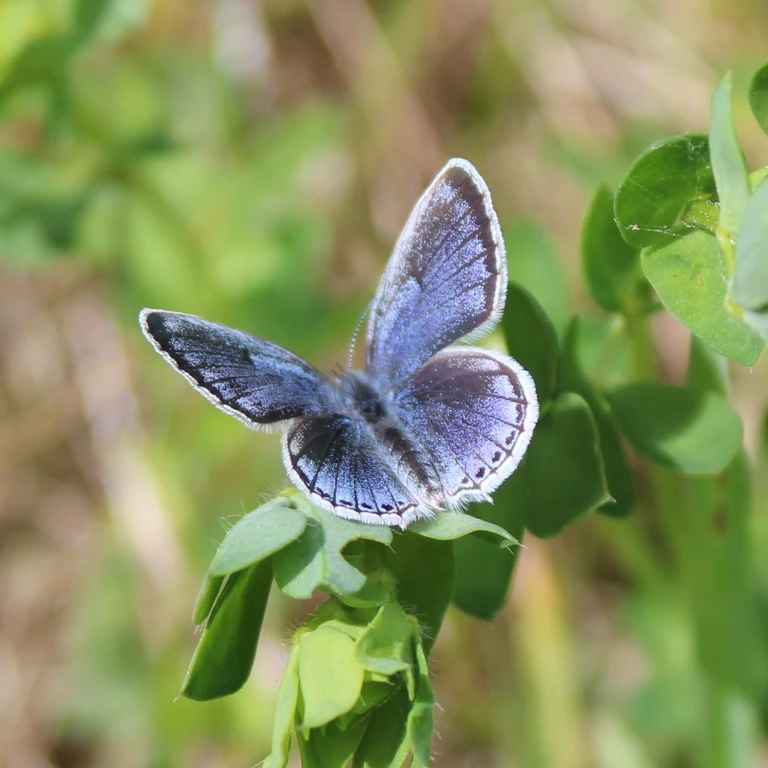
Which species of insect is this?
Cupido argiades (also Elkalyce argiades)
